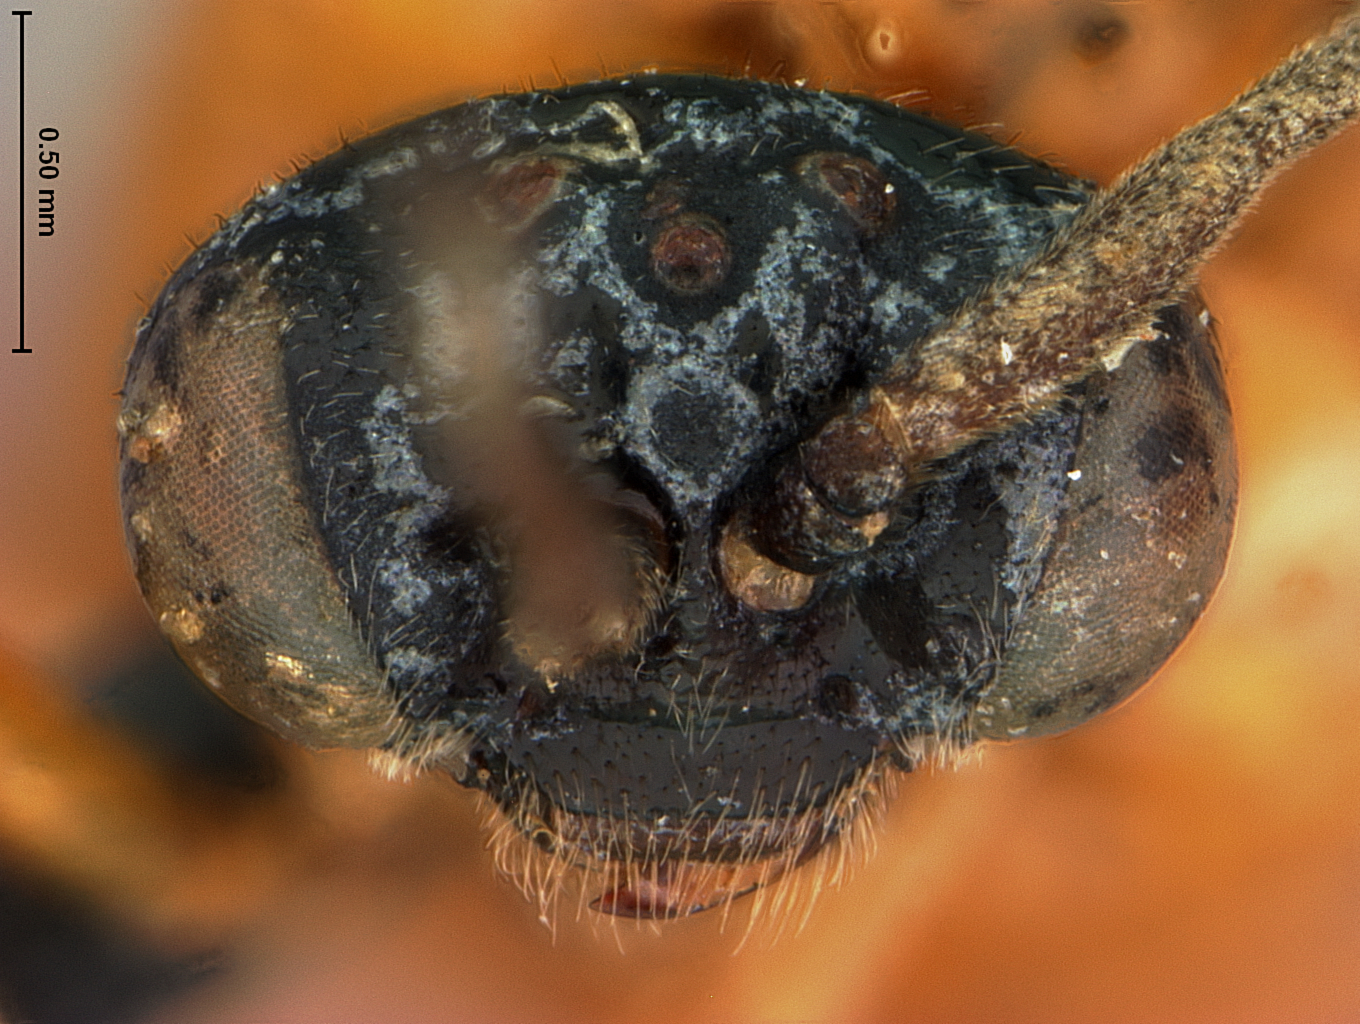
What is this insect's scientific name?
Sphacophilus triangularis
